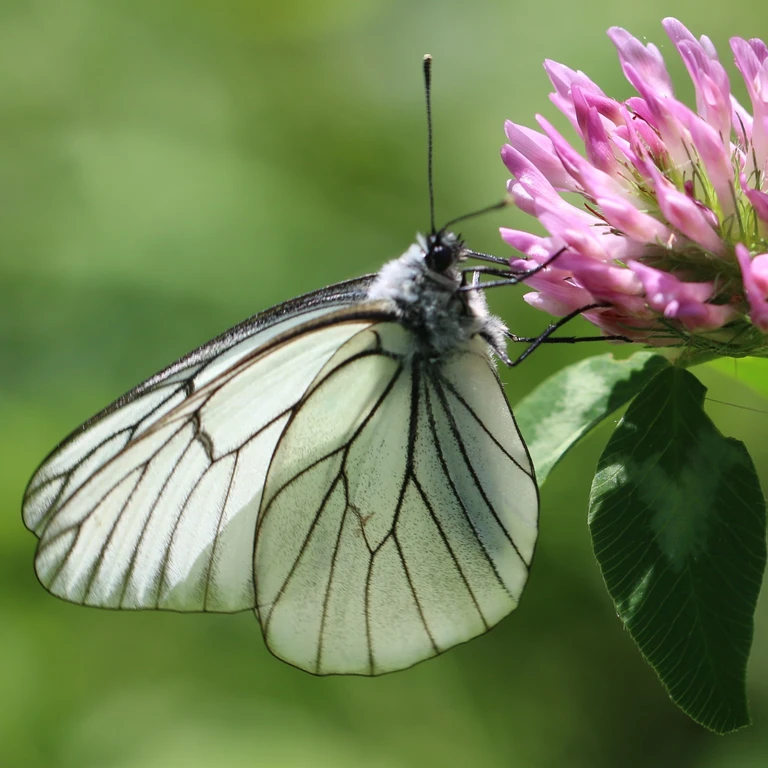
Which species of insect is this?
Aporia crataegi
